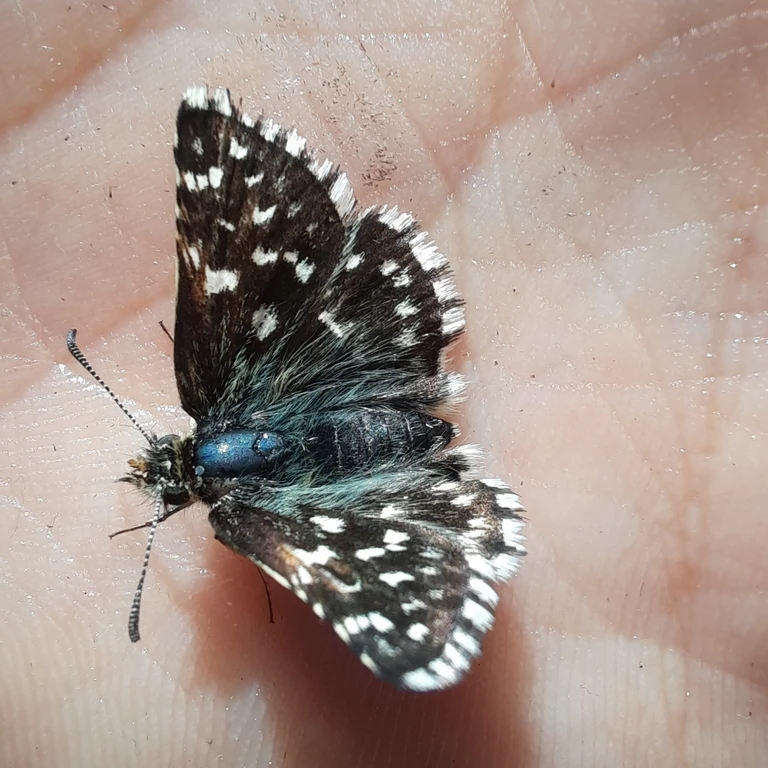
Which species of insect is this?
Pyrgus malvae
